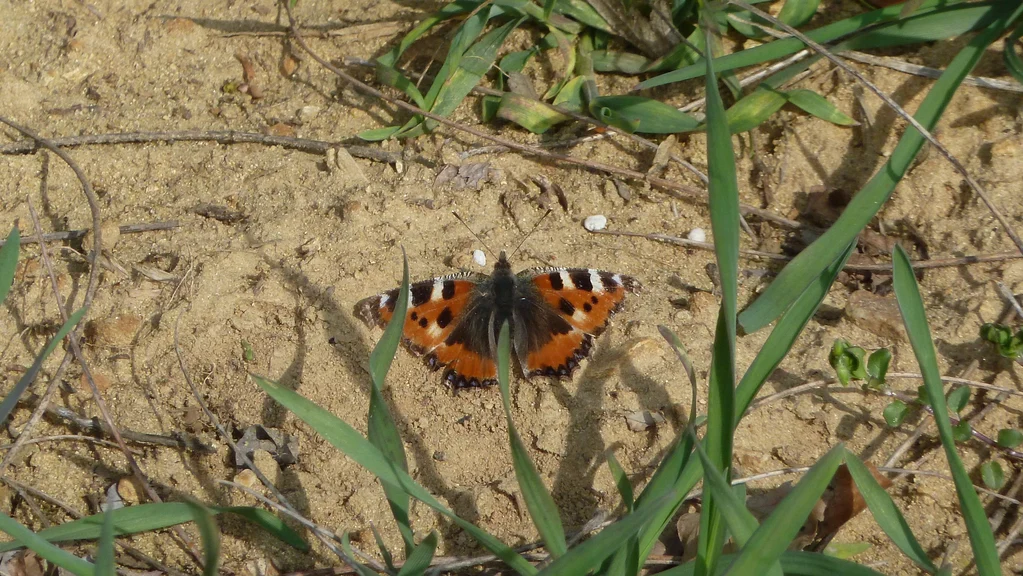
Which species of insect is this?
Aglais urticae
